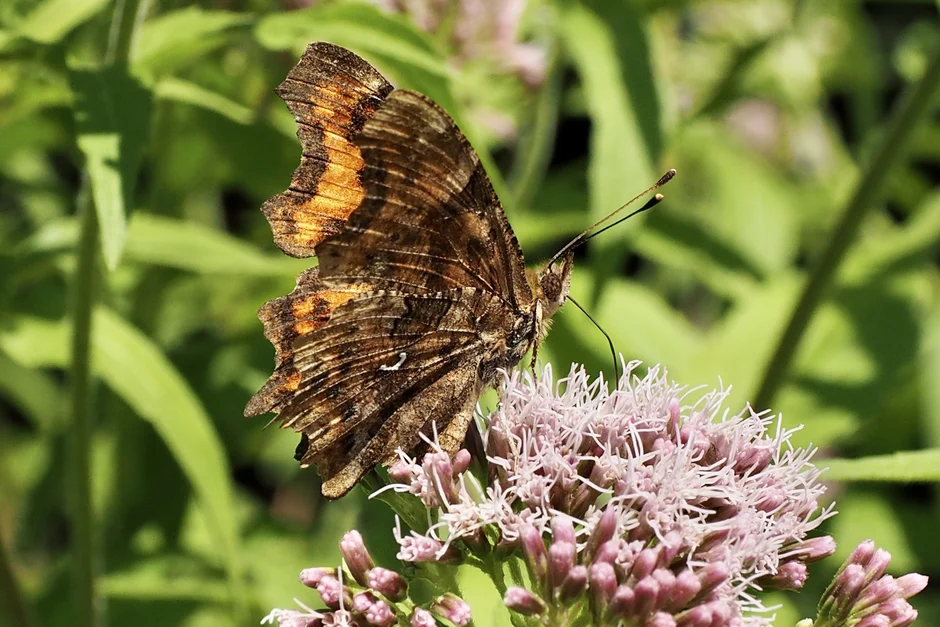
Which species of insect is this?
Polygonia c-album
